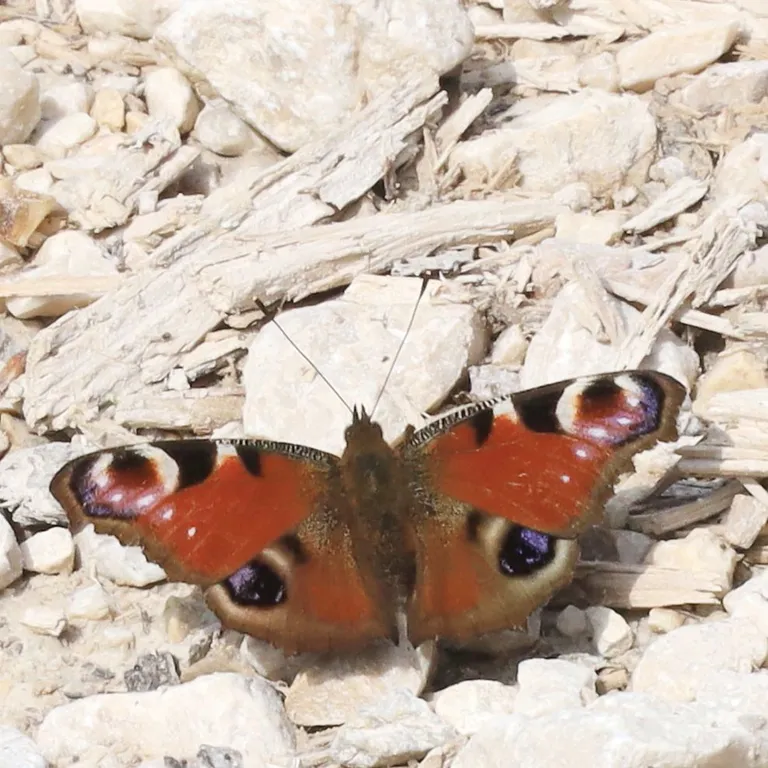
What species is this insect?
Aglais io
